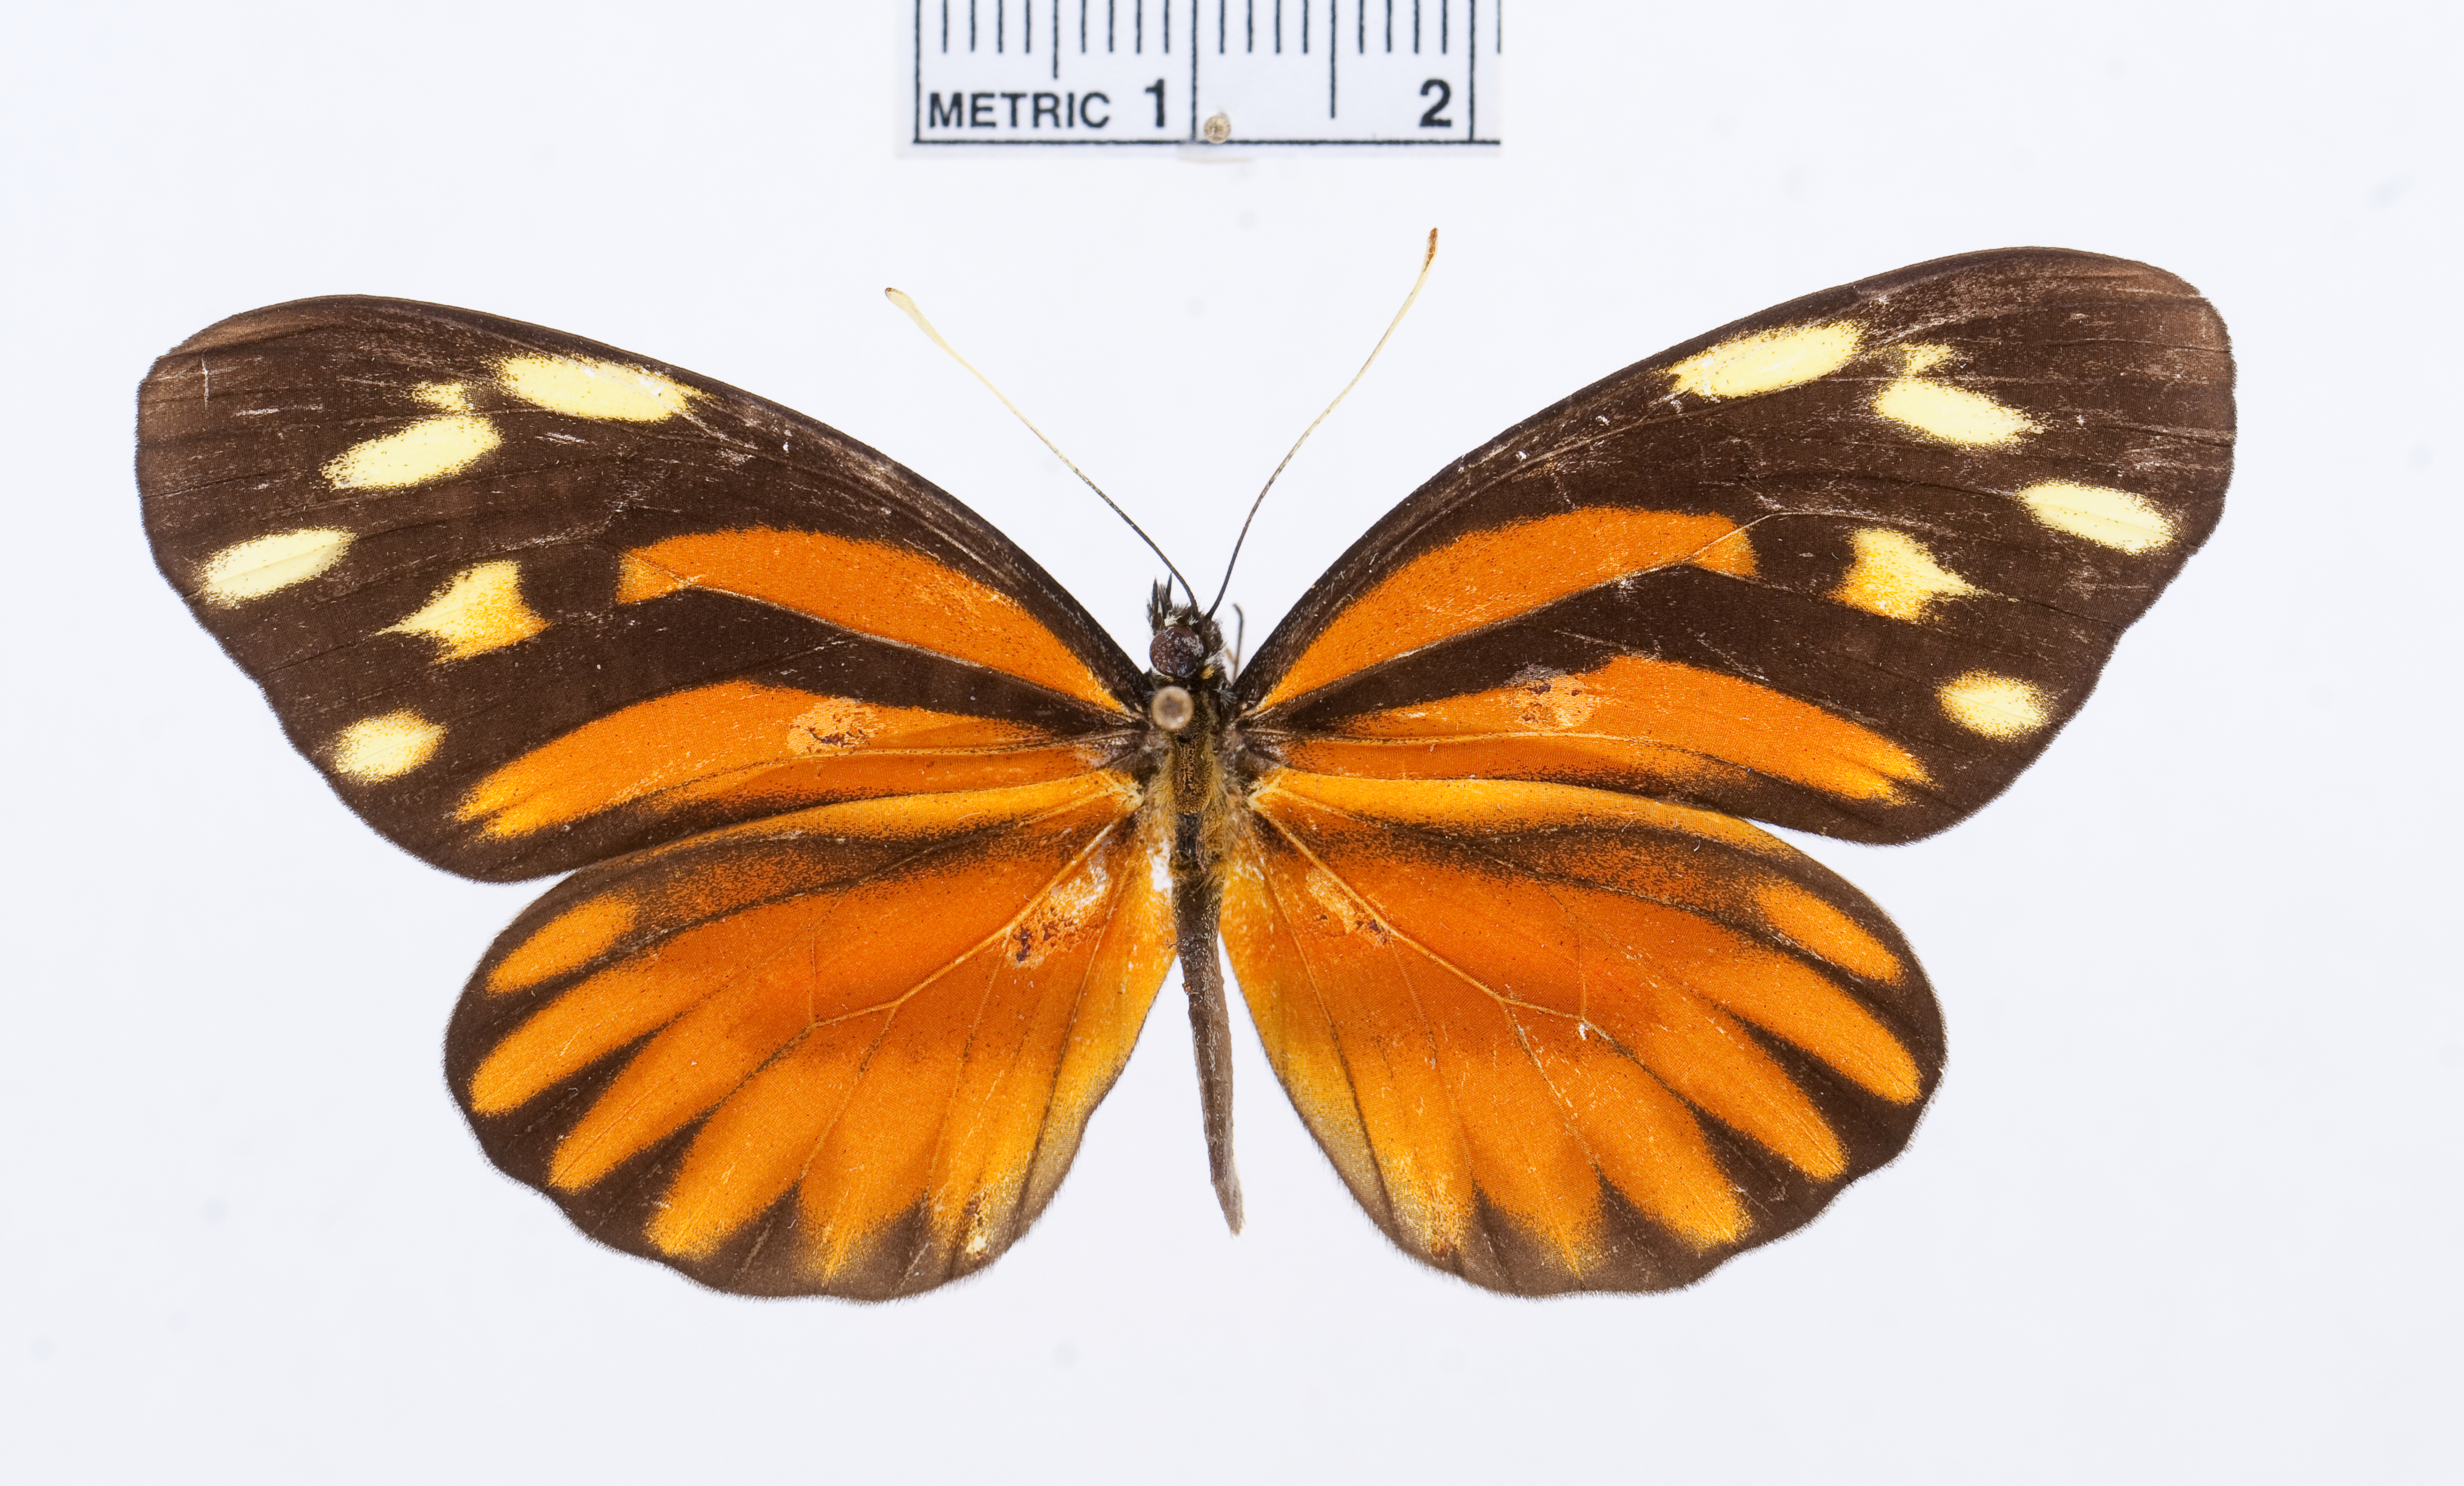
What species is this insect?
Perrhybris pamela
